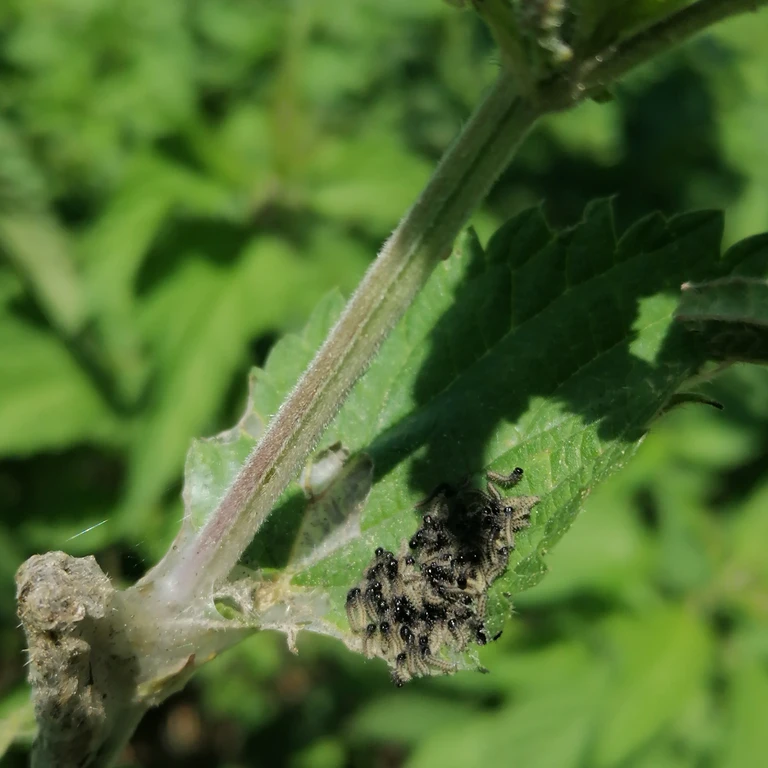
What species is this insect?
Aglais urticae
